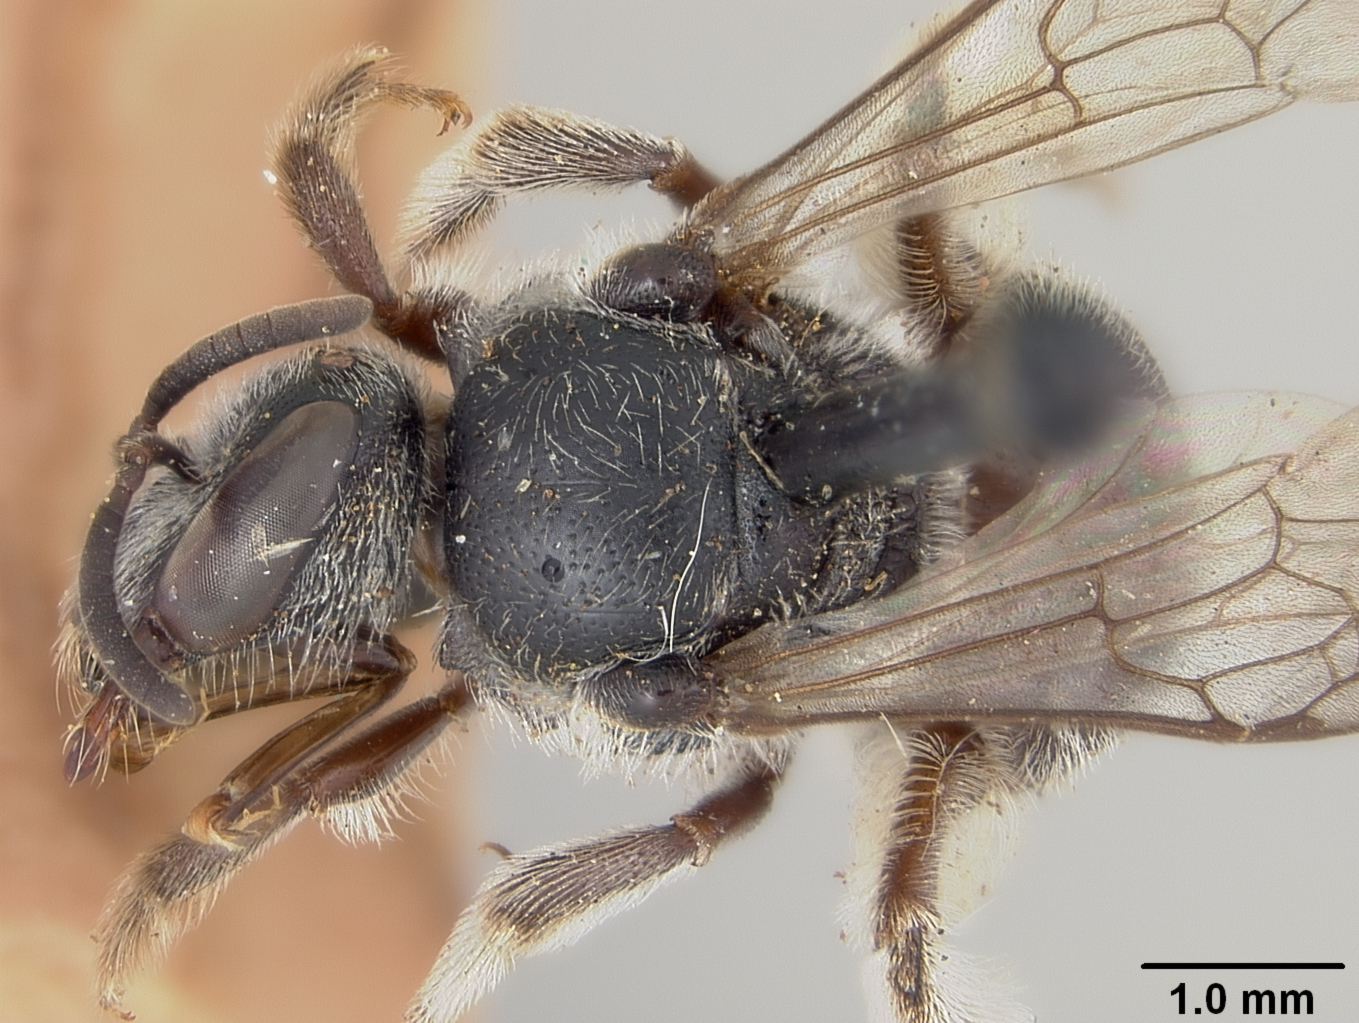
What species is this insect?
Halictus moffati
